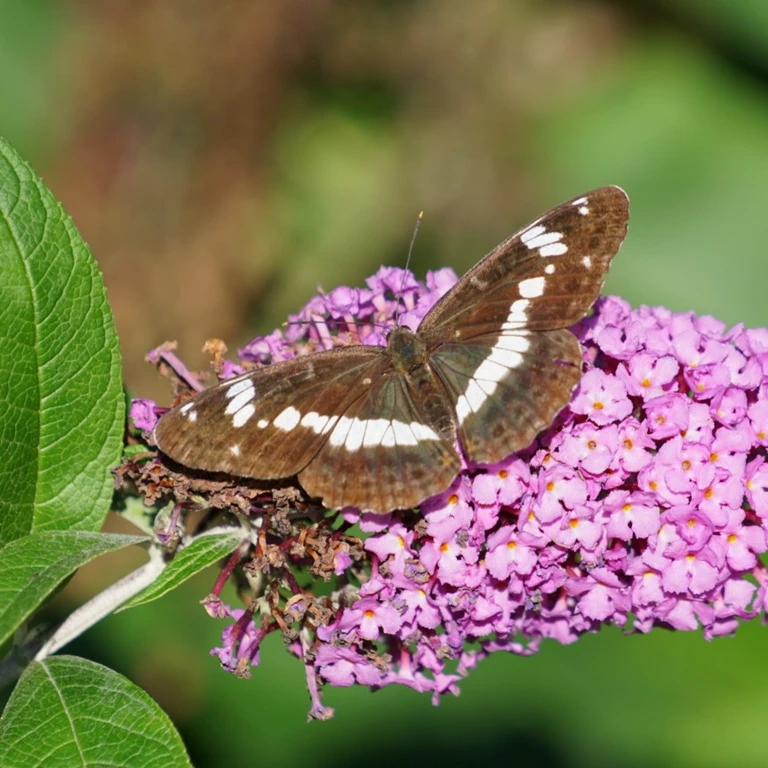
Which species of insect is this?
Limenitis camilla (also Ladoga camilla)
